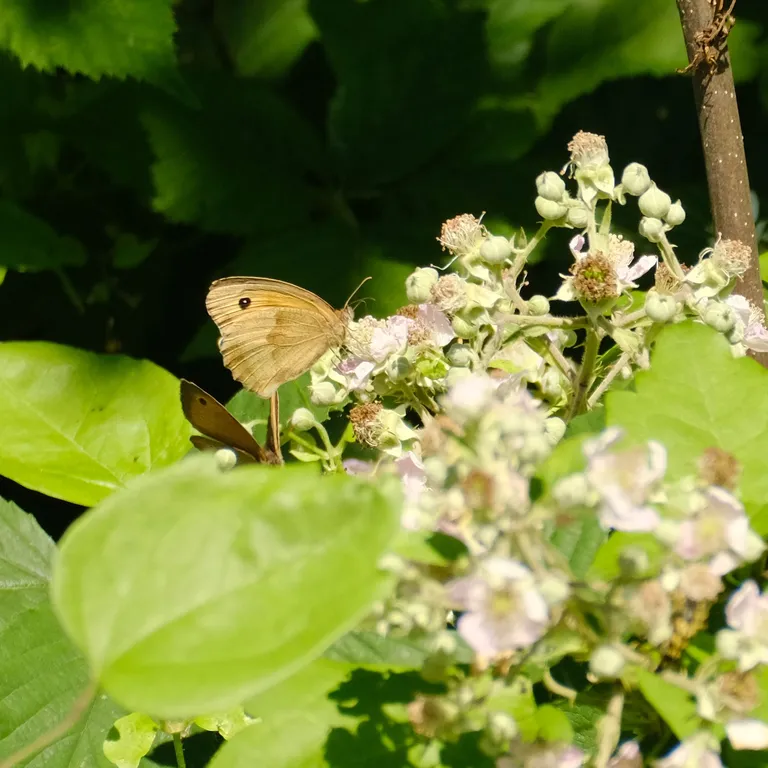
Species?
Maniola jurtina
